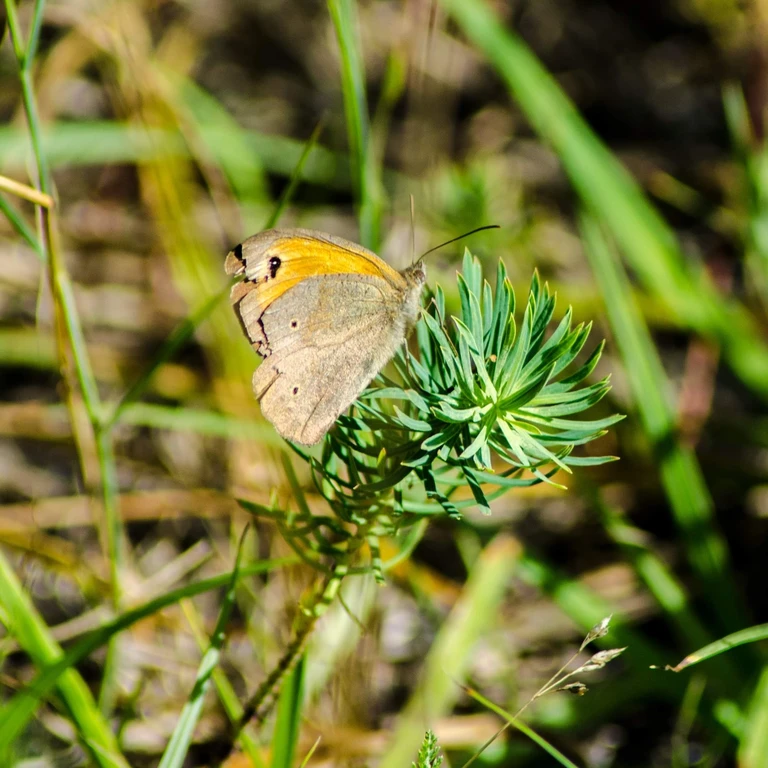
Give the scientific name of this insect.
Maniola jurtina
